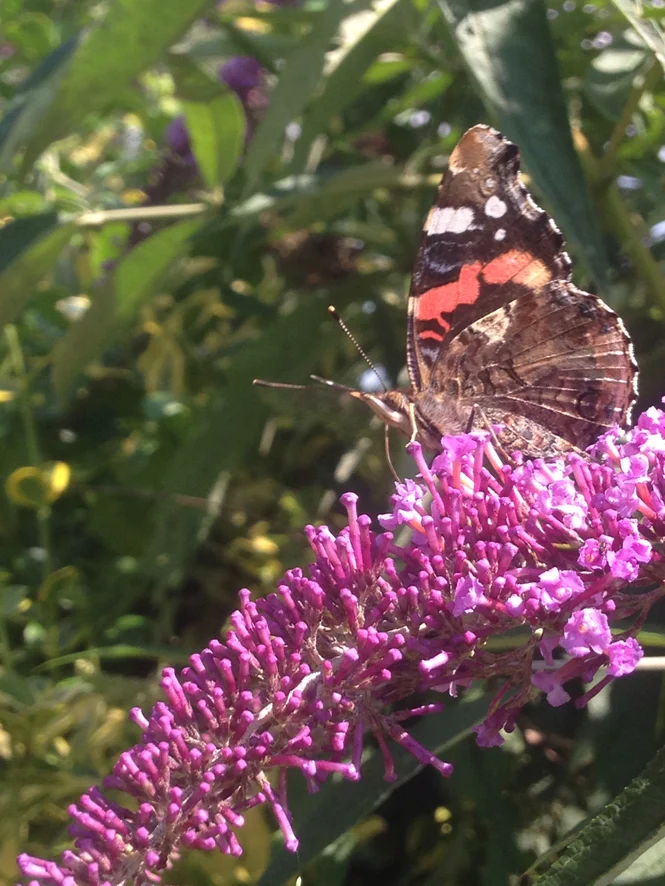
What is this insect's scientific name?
Vanessa atalanta
